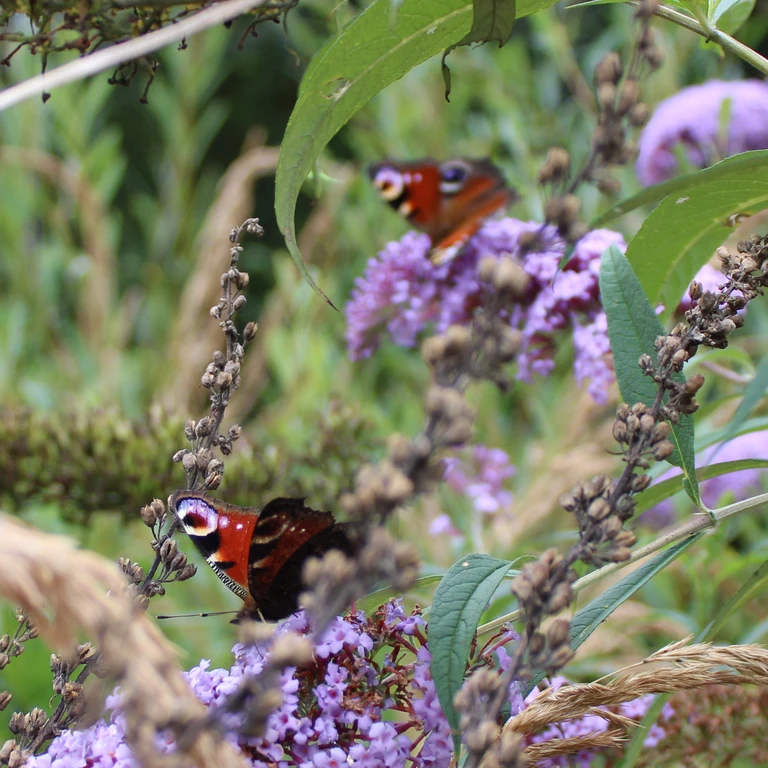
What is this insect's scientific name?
Aglais io
